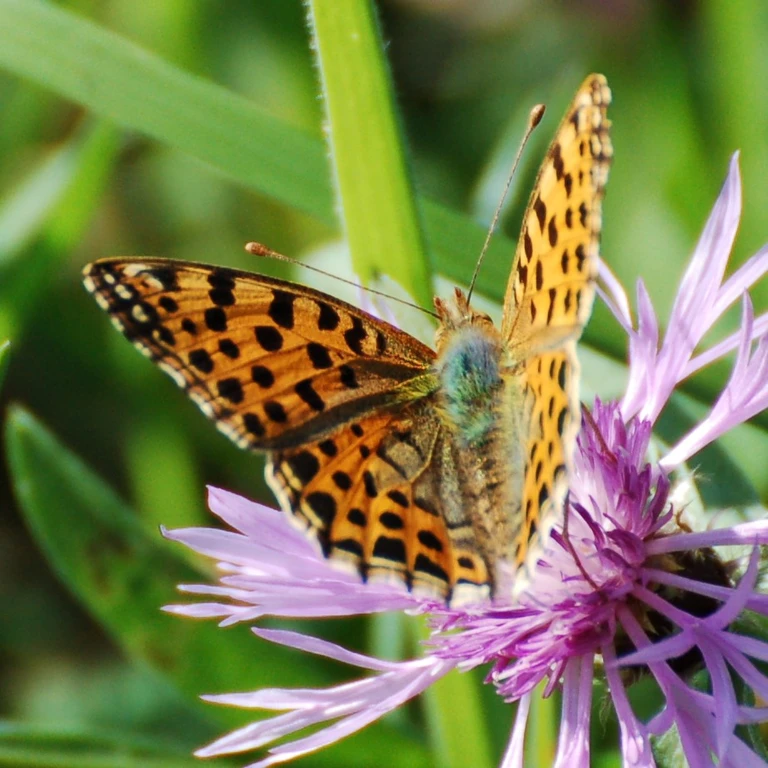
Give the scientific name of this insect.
Issoria lathonia
